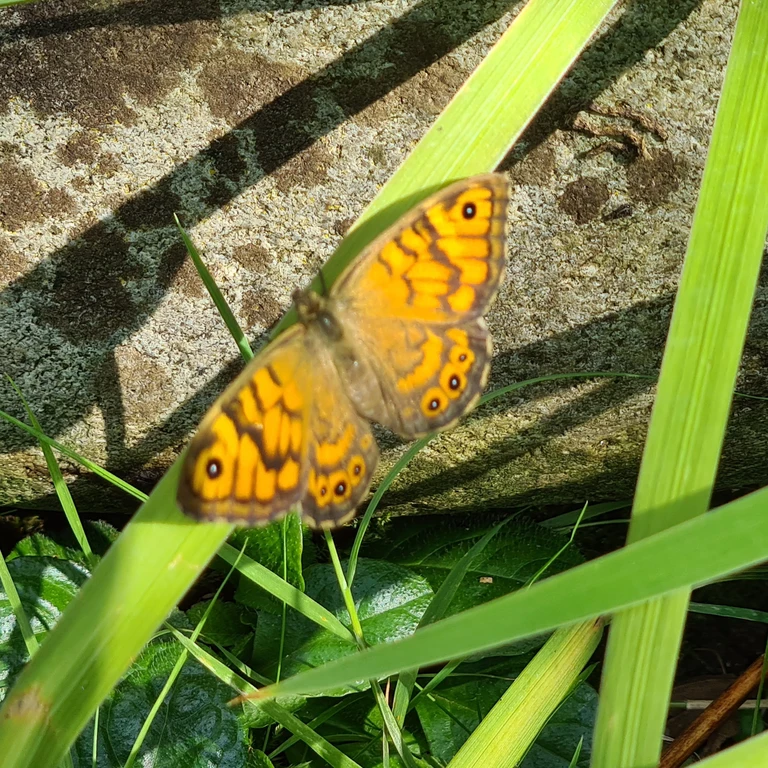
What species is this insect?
Lasiommata megera (also Pararge megera)
